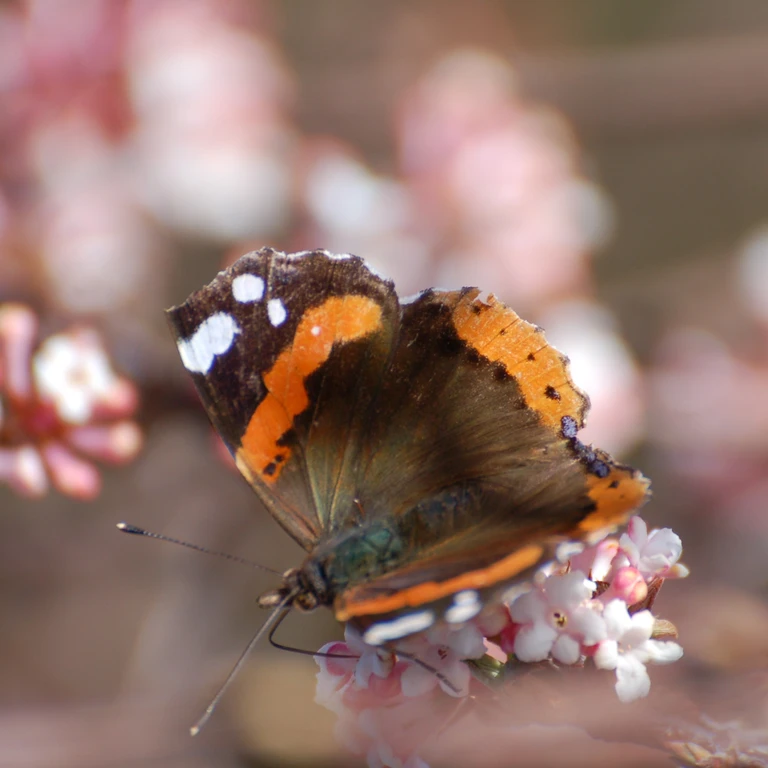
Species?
Vanessa atalanta
